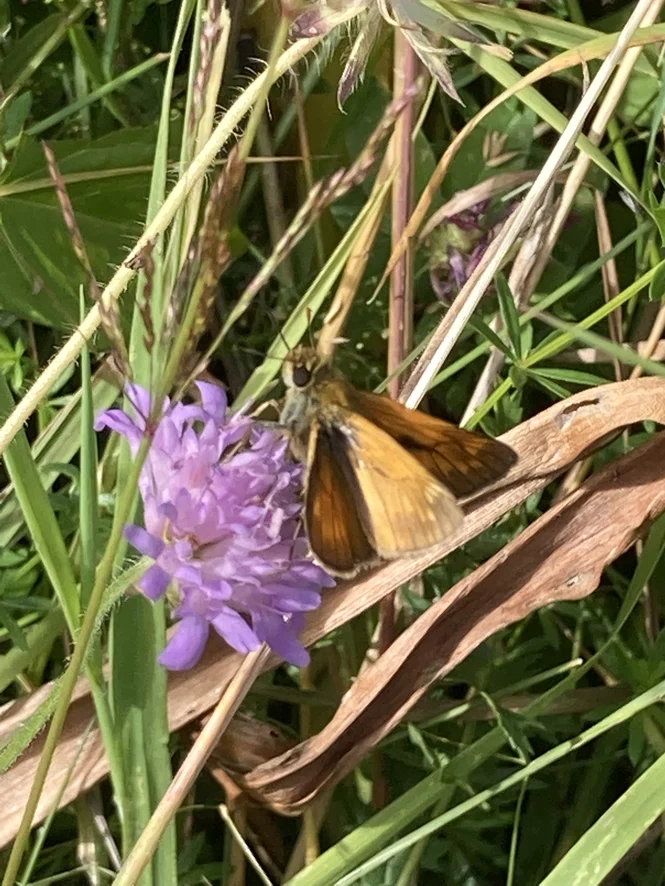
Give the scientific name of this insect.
Ochlodes sylvanus (also Ochlodes venata)
